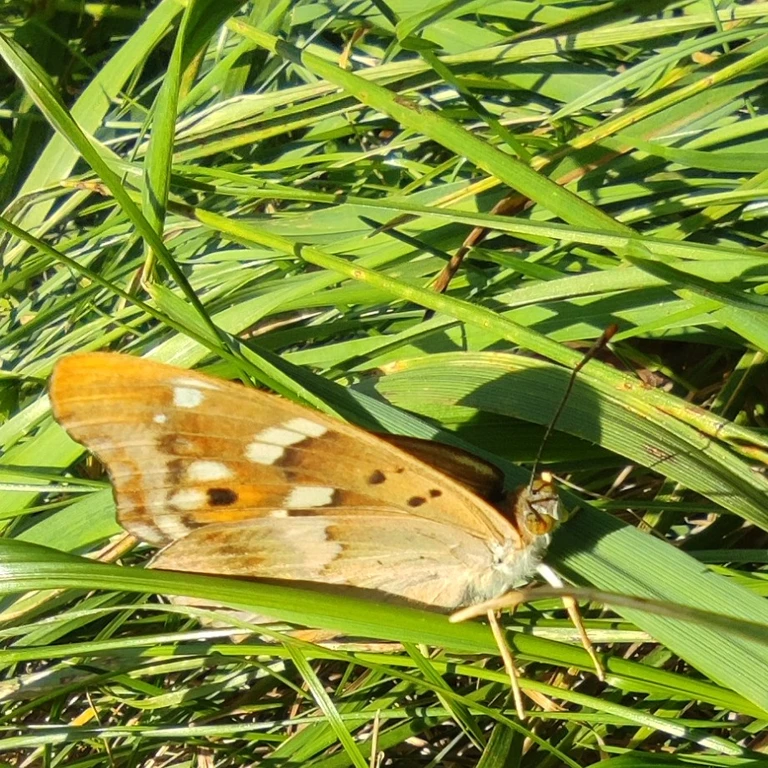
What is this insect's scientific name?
Apatura ilia
